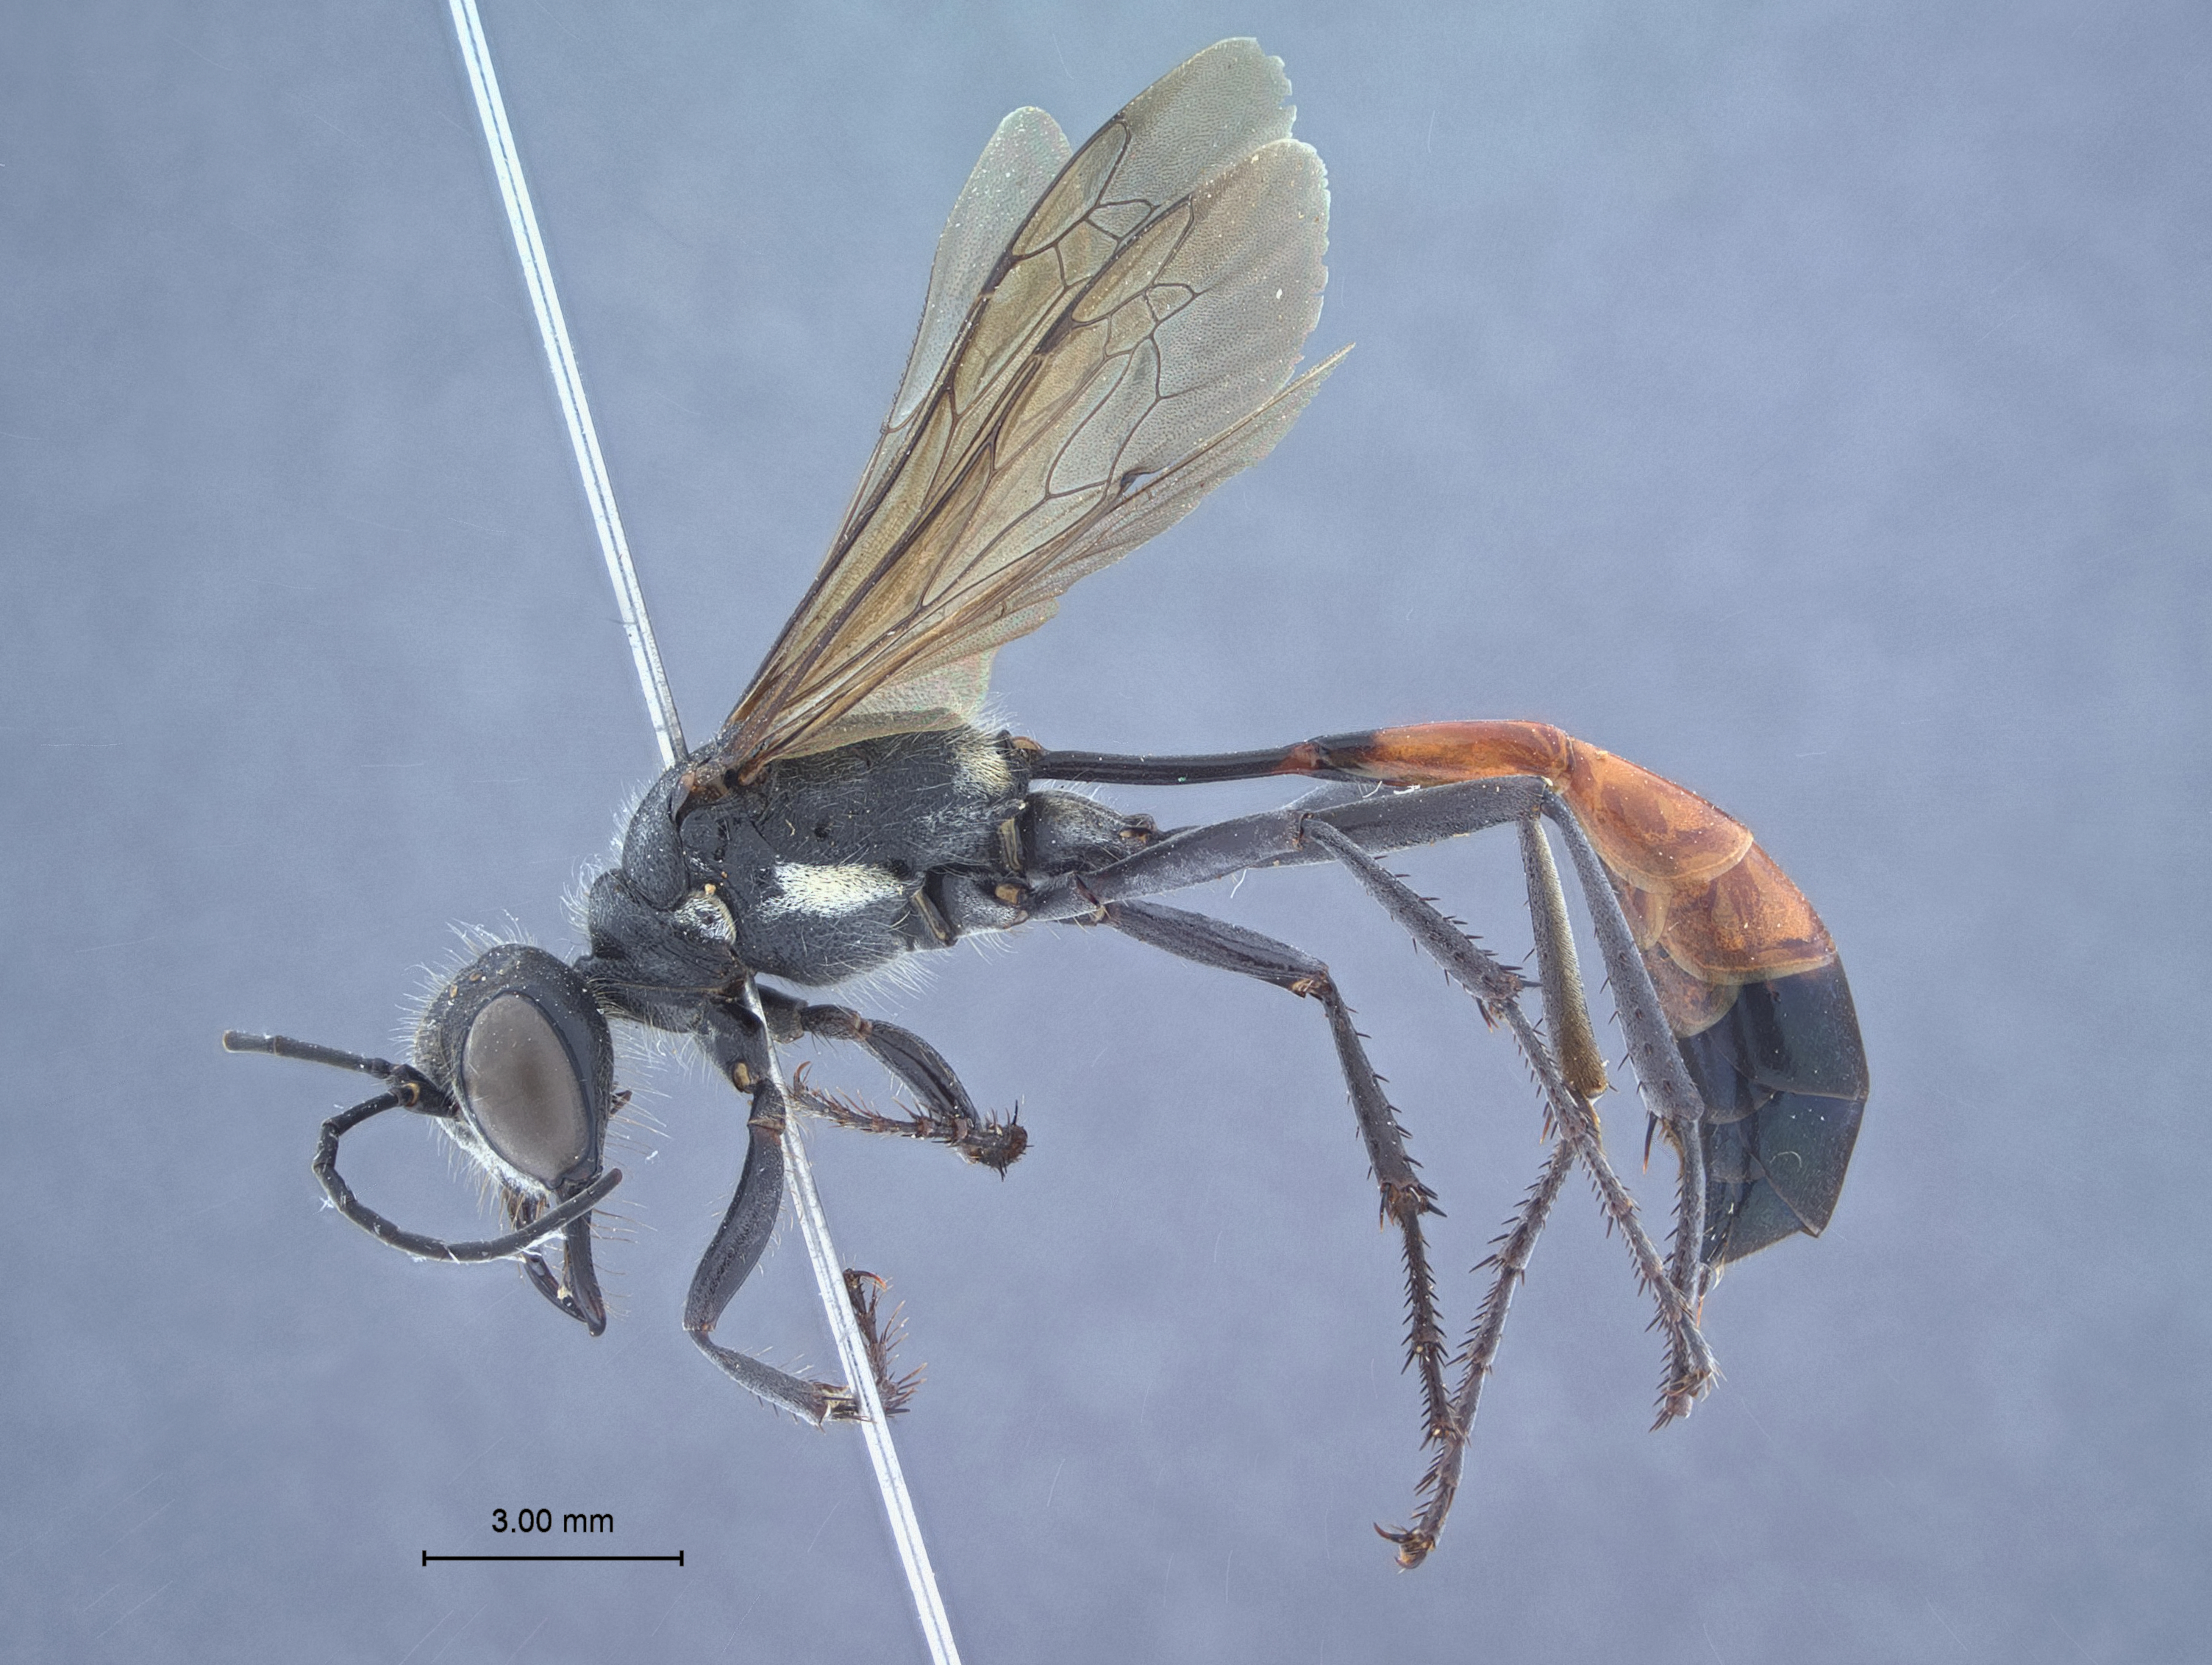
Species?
Ammophila formosensis
